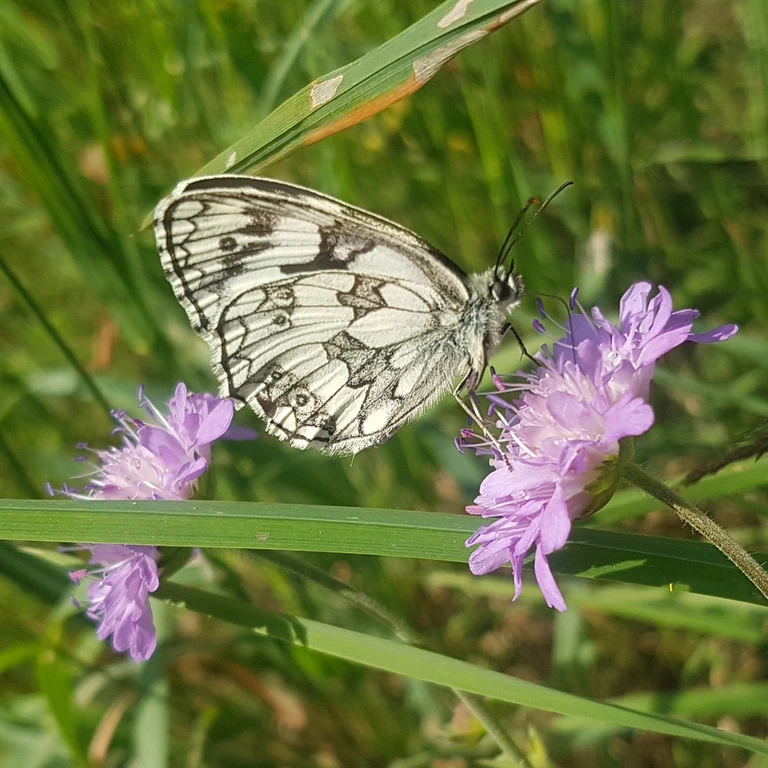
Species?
Melanargia galathea
